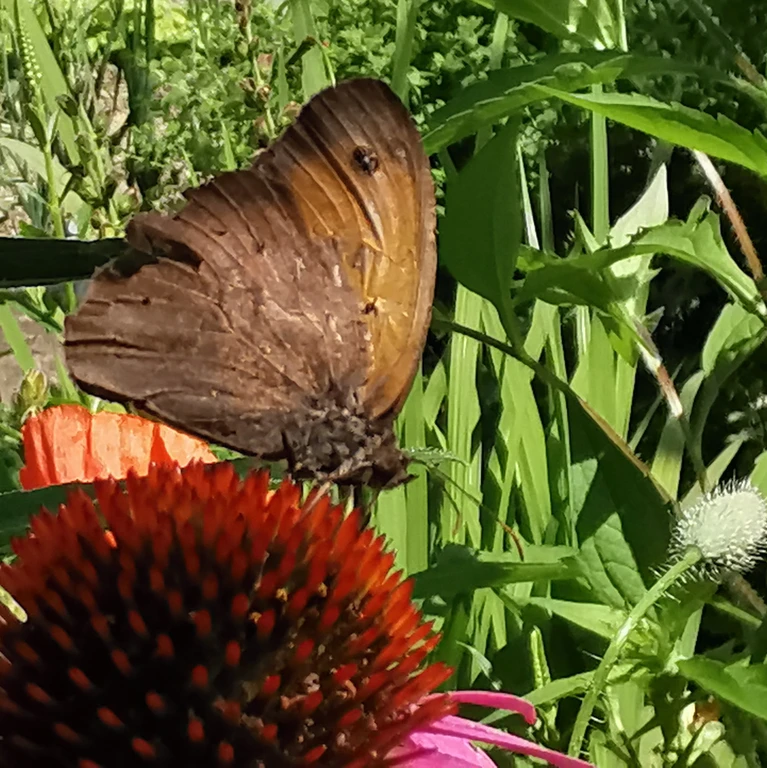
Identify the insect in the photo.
Maniola jurtina
